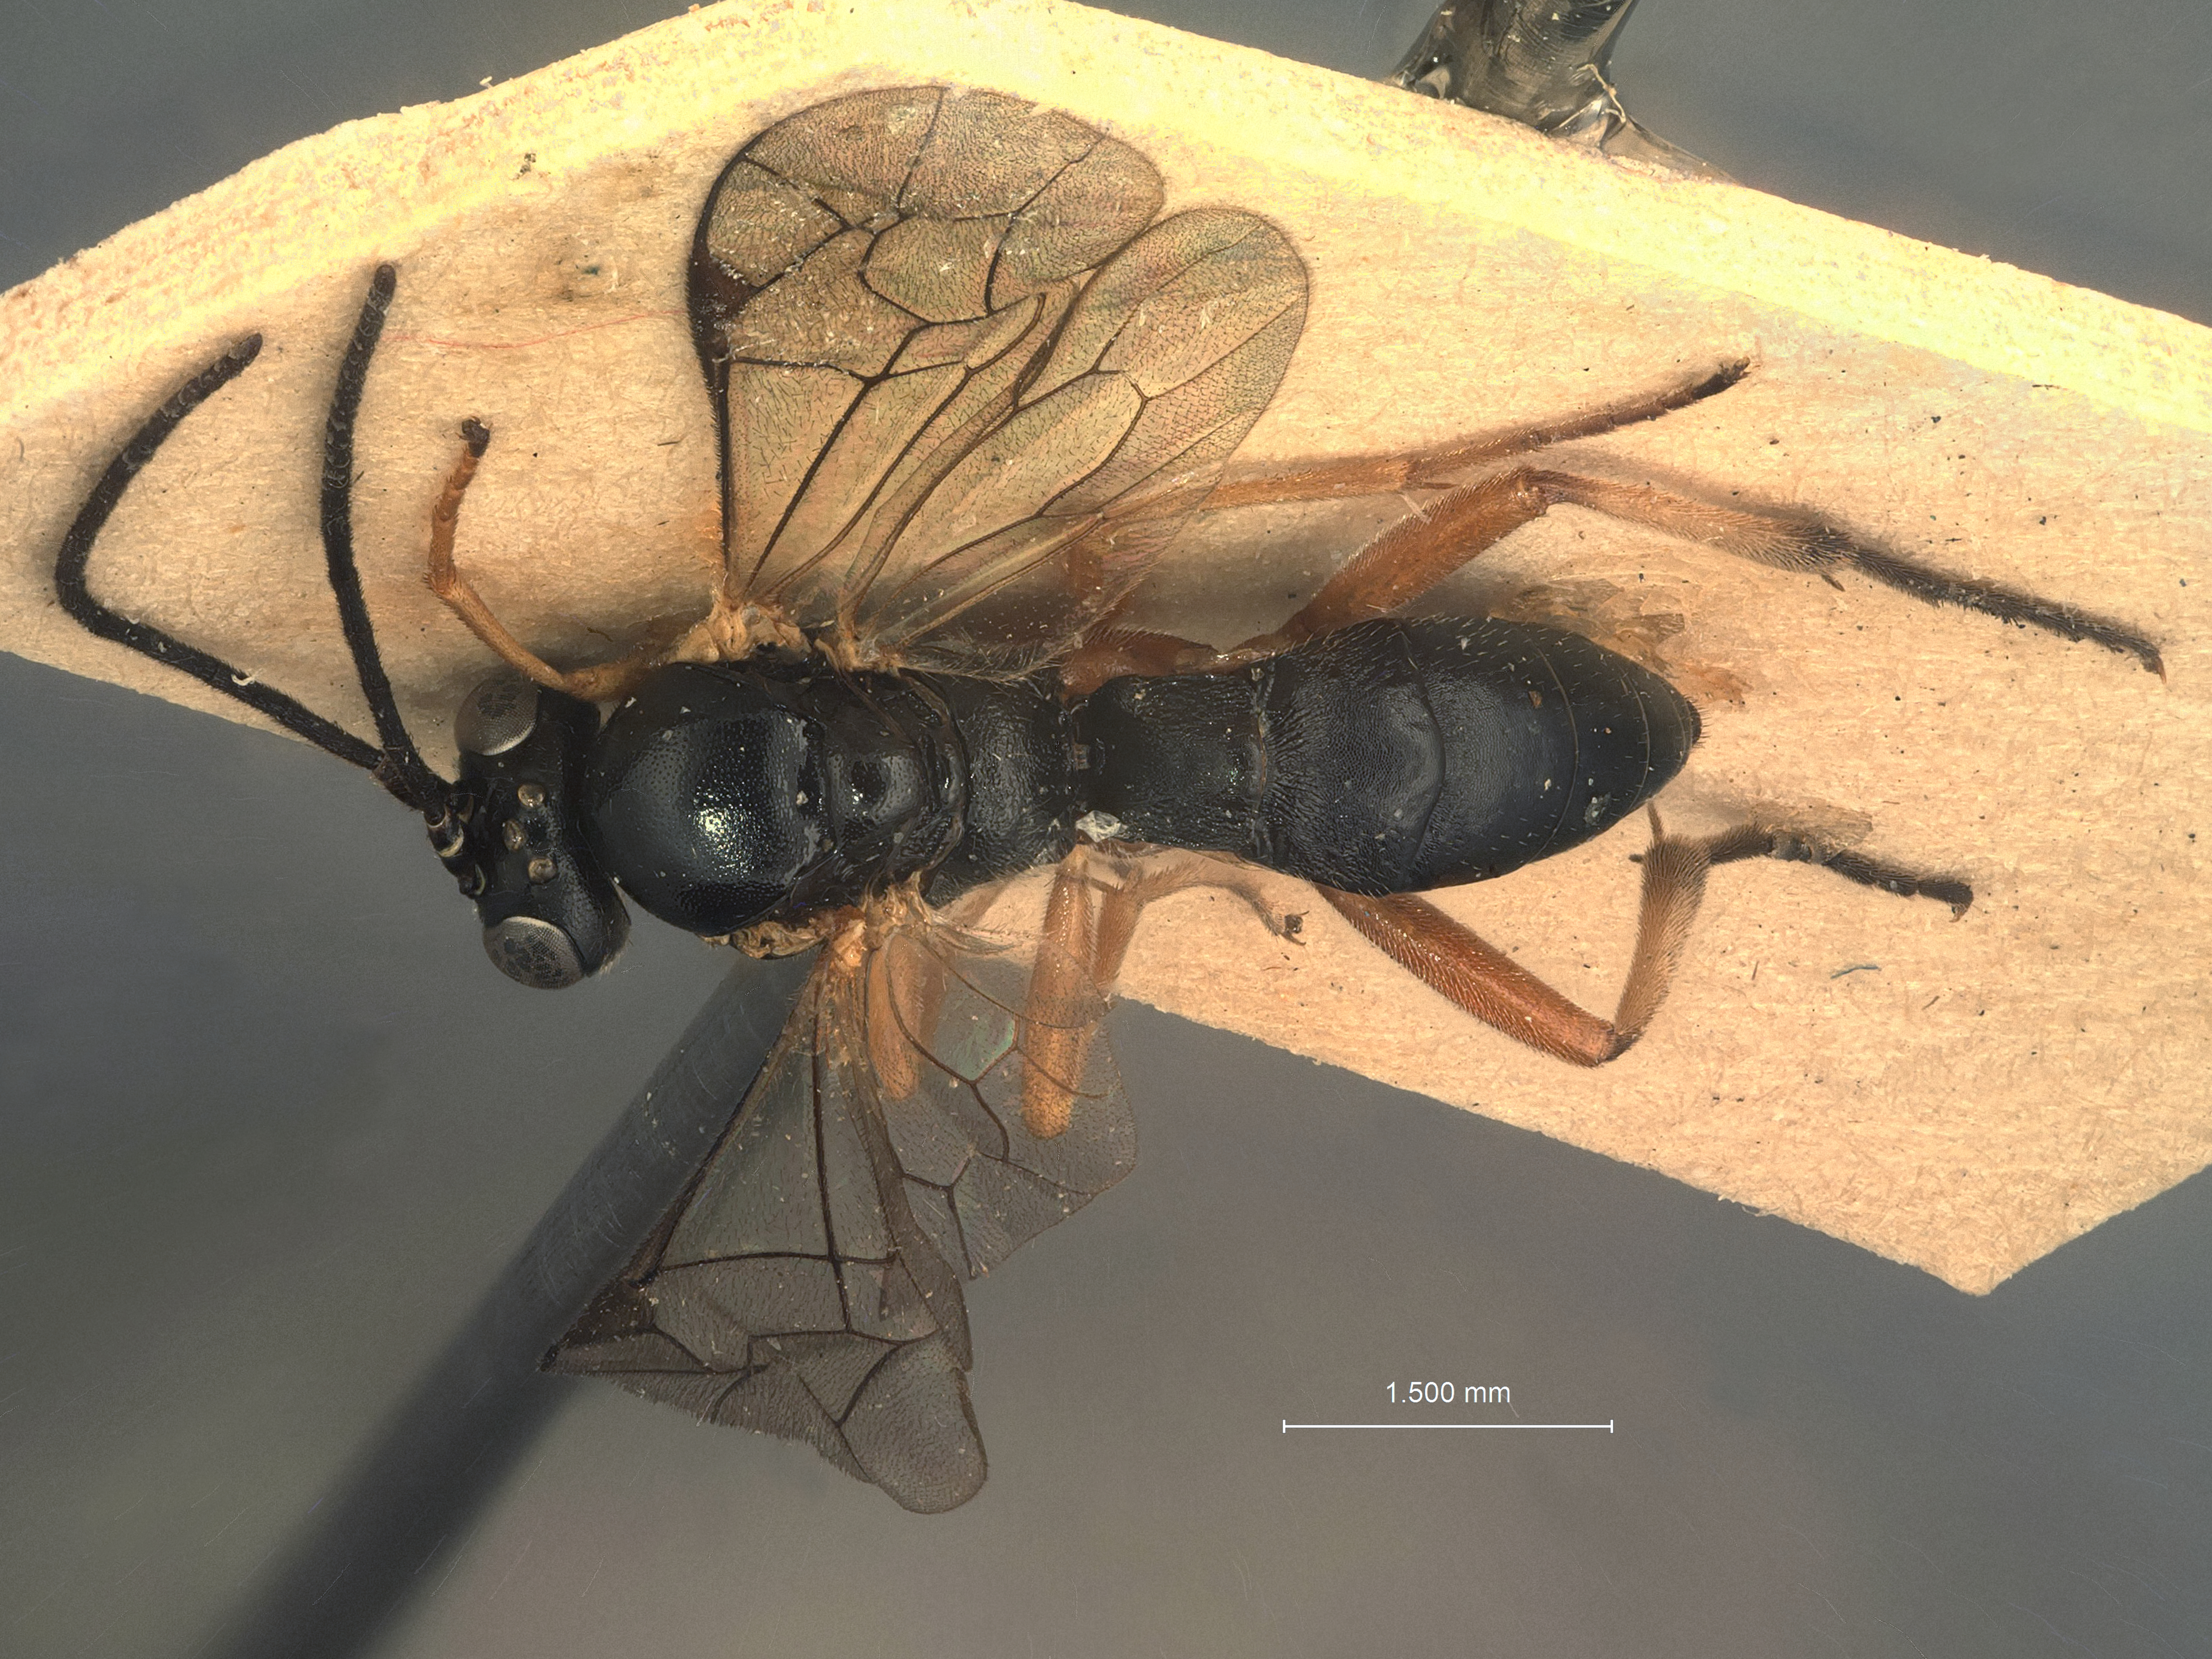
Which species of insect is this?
Homocidus simulans
